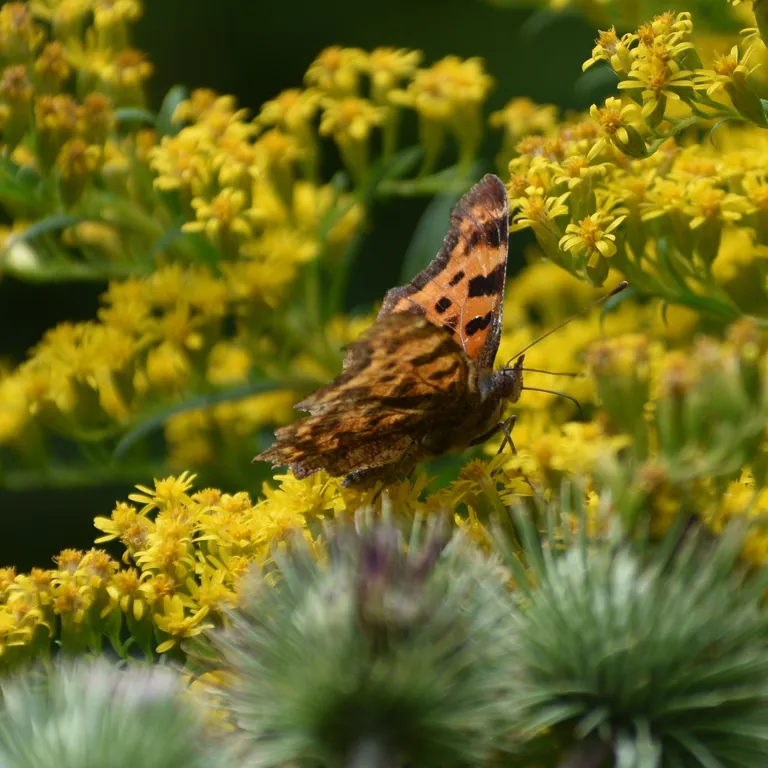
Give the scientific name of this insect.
Polygonia c-album
